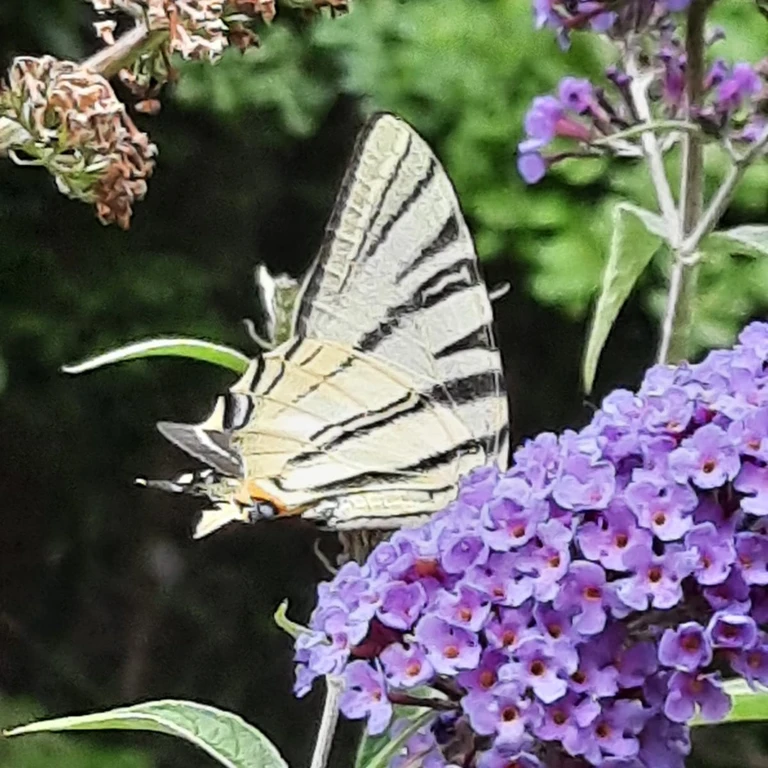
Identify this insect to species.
Iphiclides podalirius
